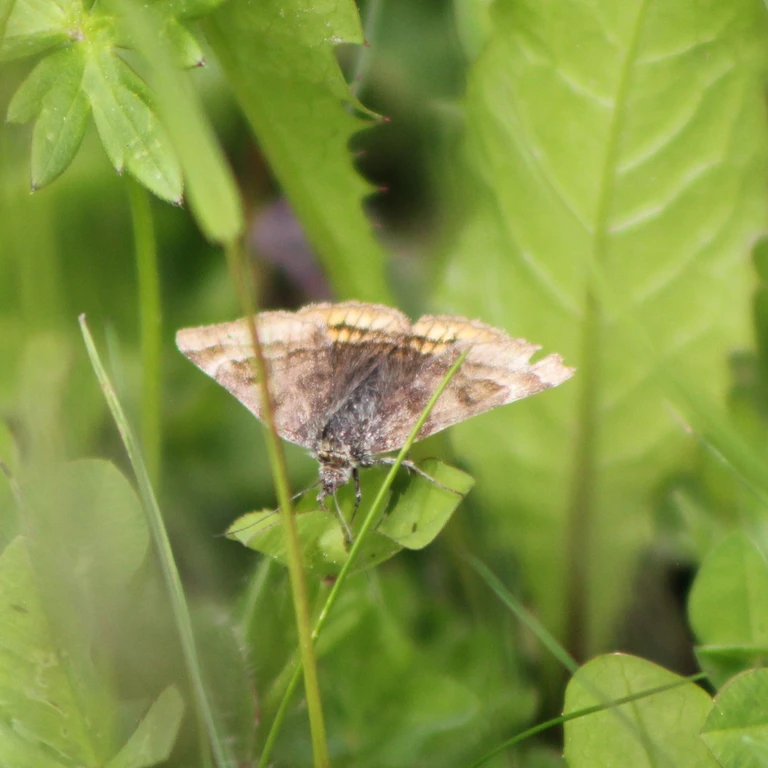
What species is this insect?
Euclidia glyphica
